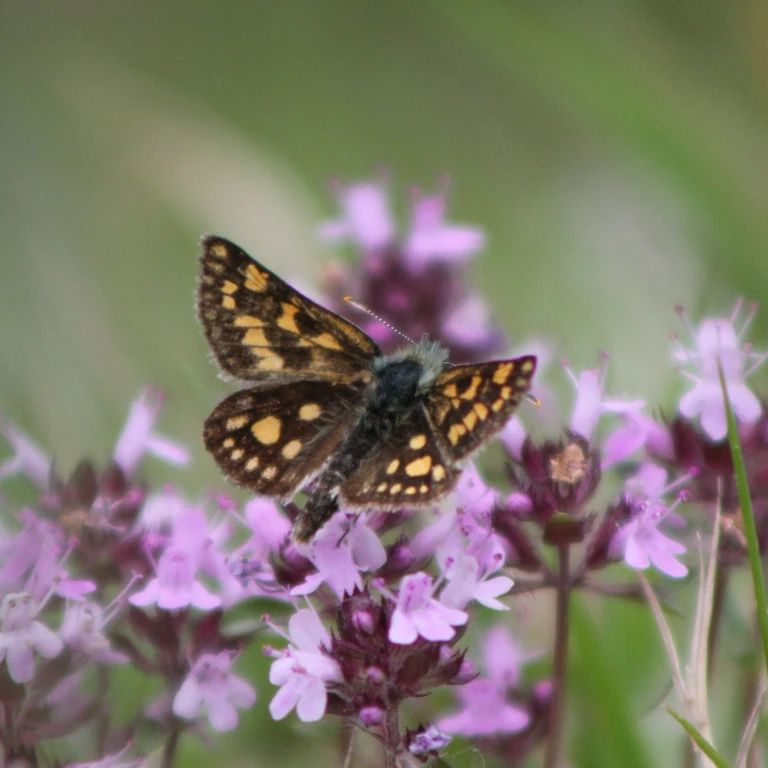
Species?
Carterocephalus palaemon
